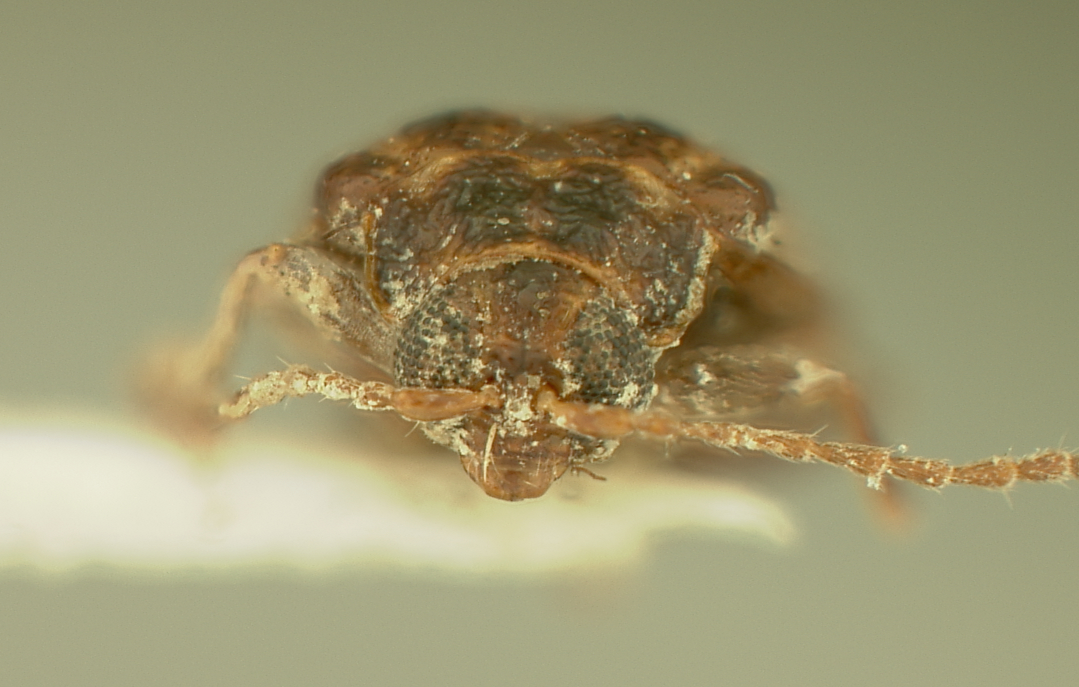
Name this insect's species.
Hemilactica rugosa
